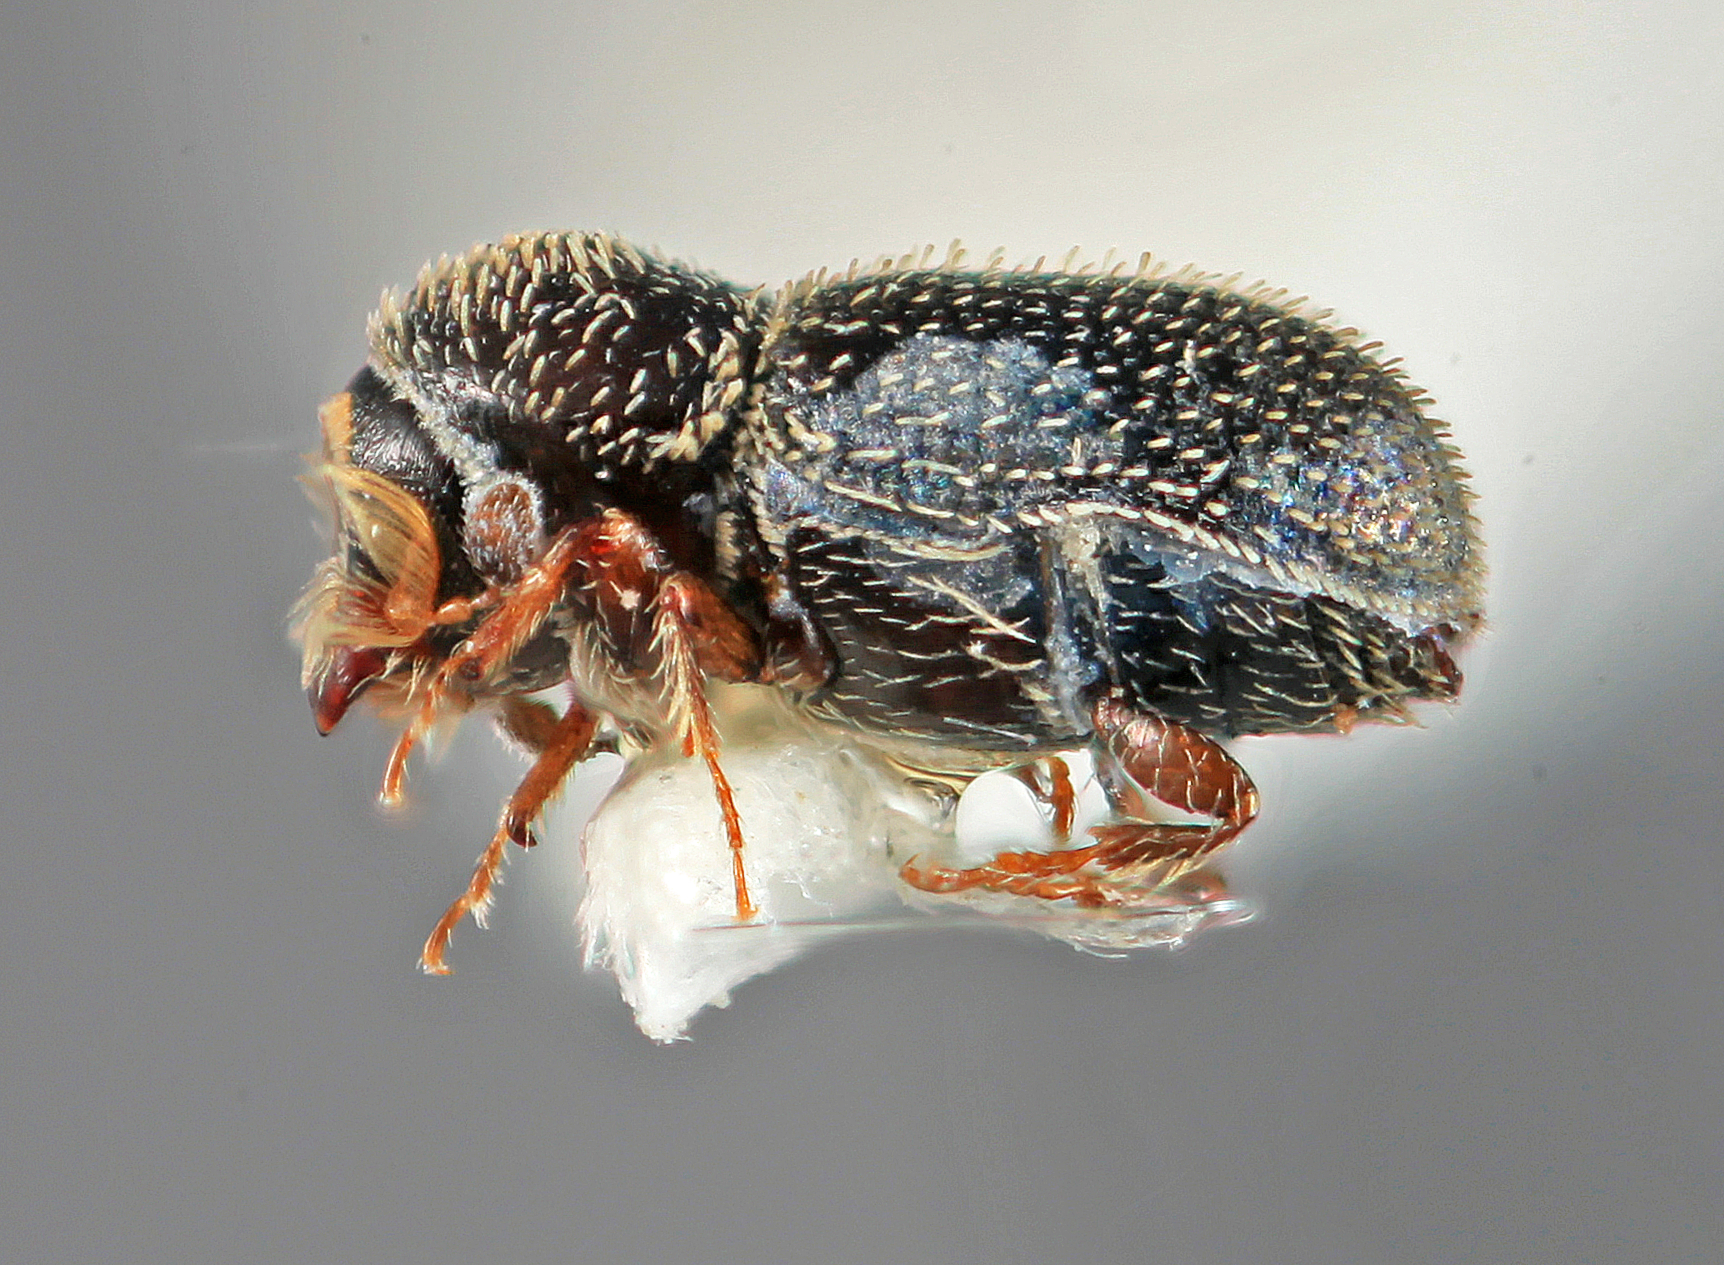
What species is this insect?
Pseudothysanoes turnbowi
